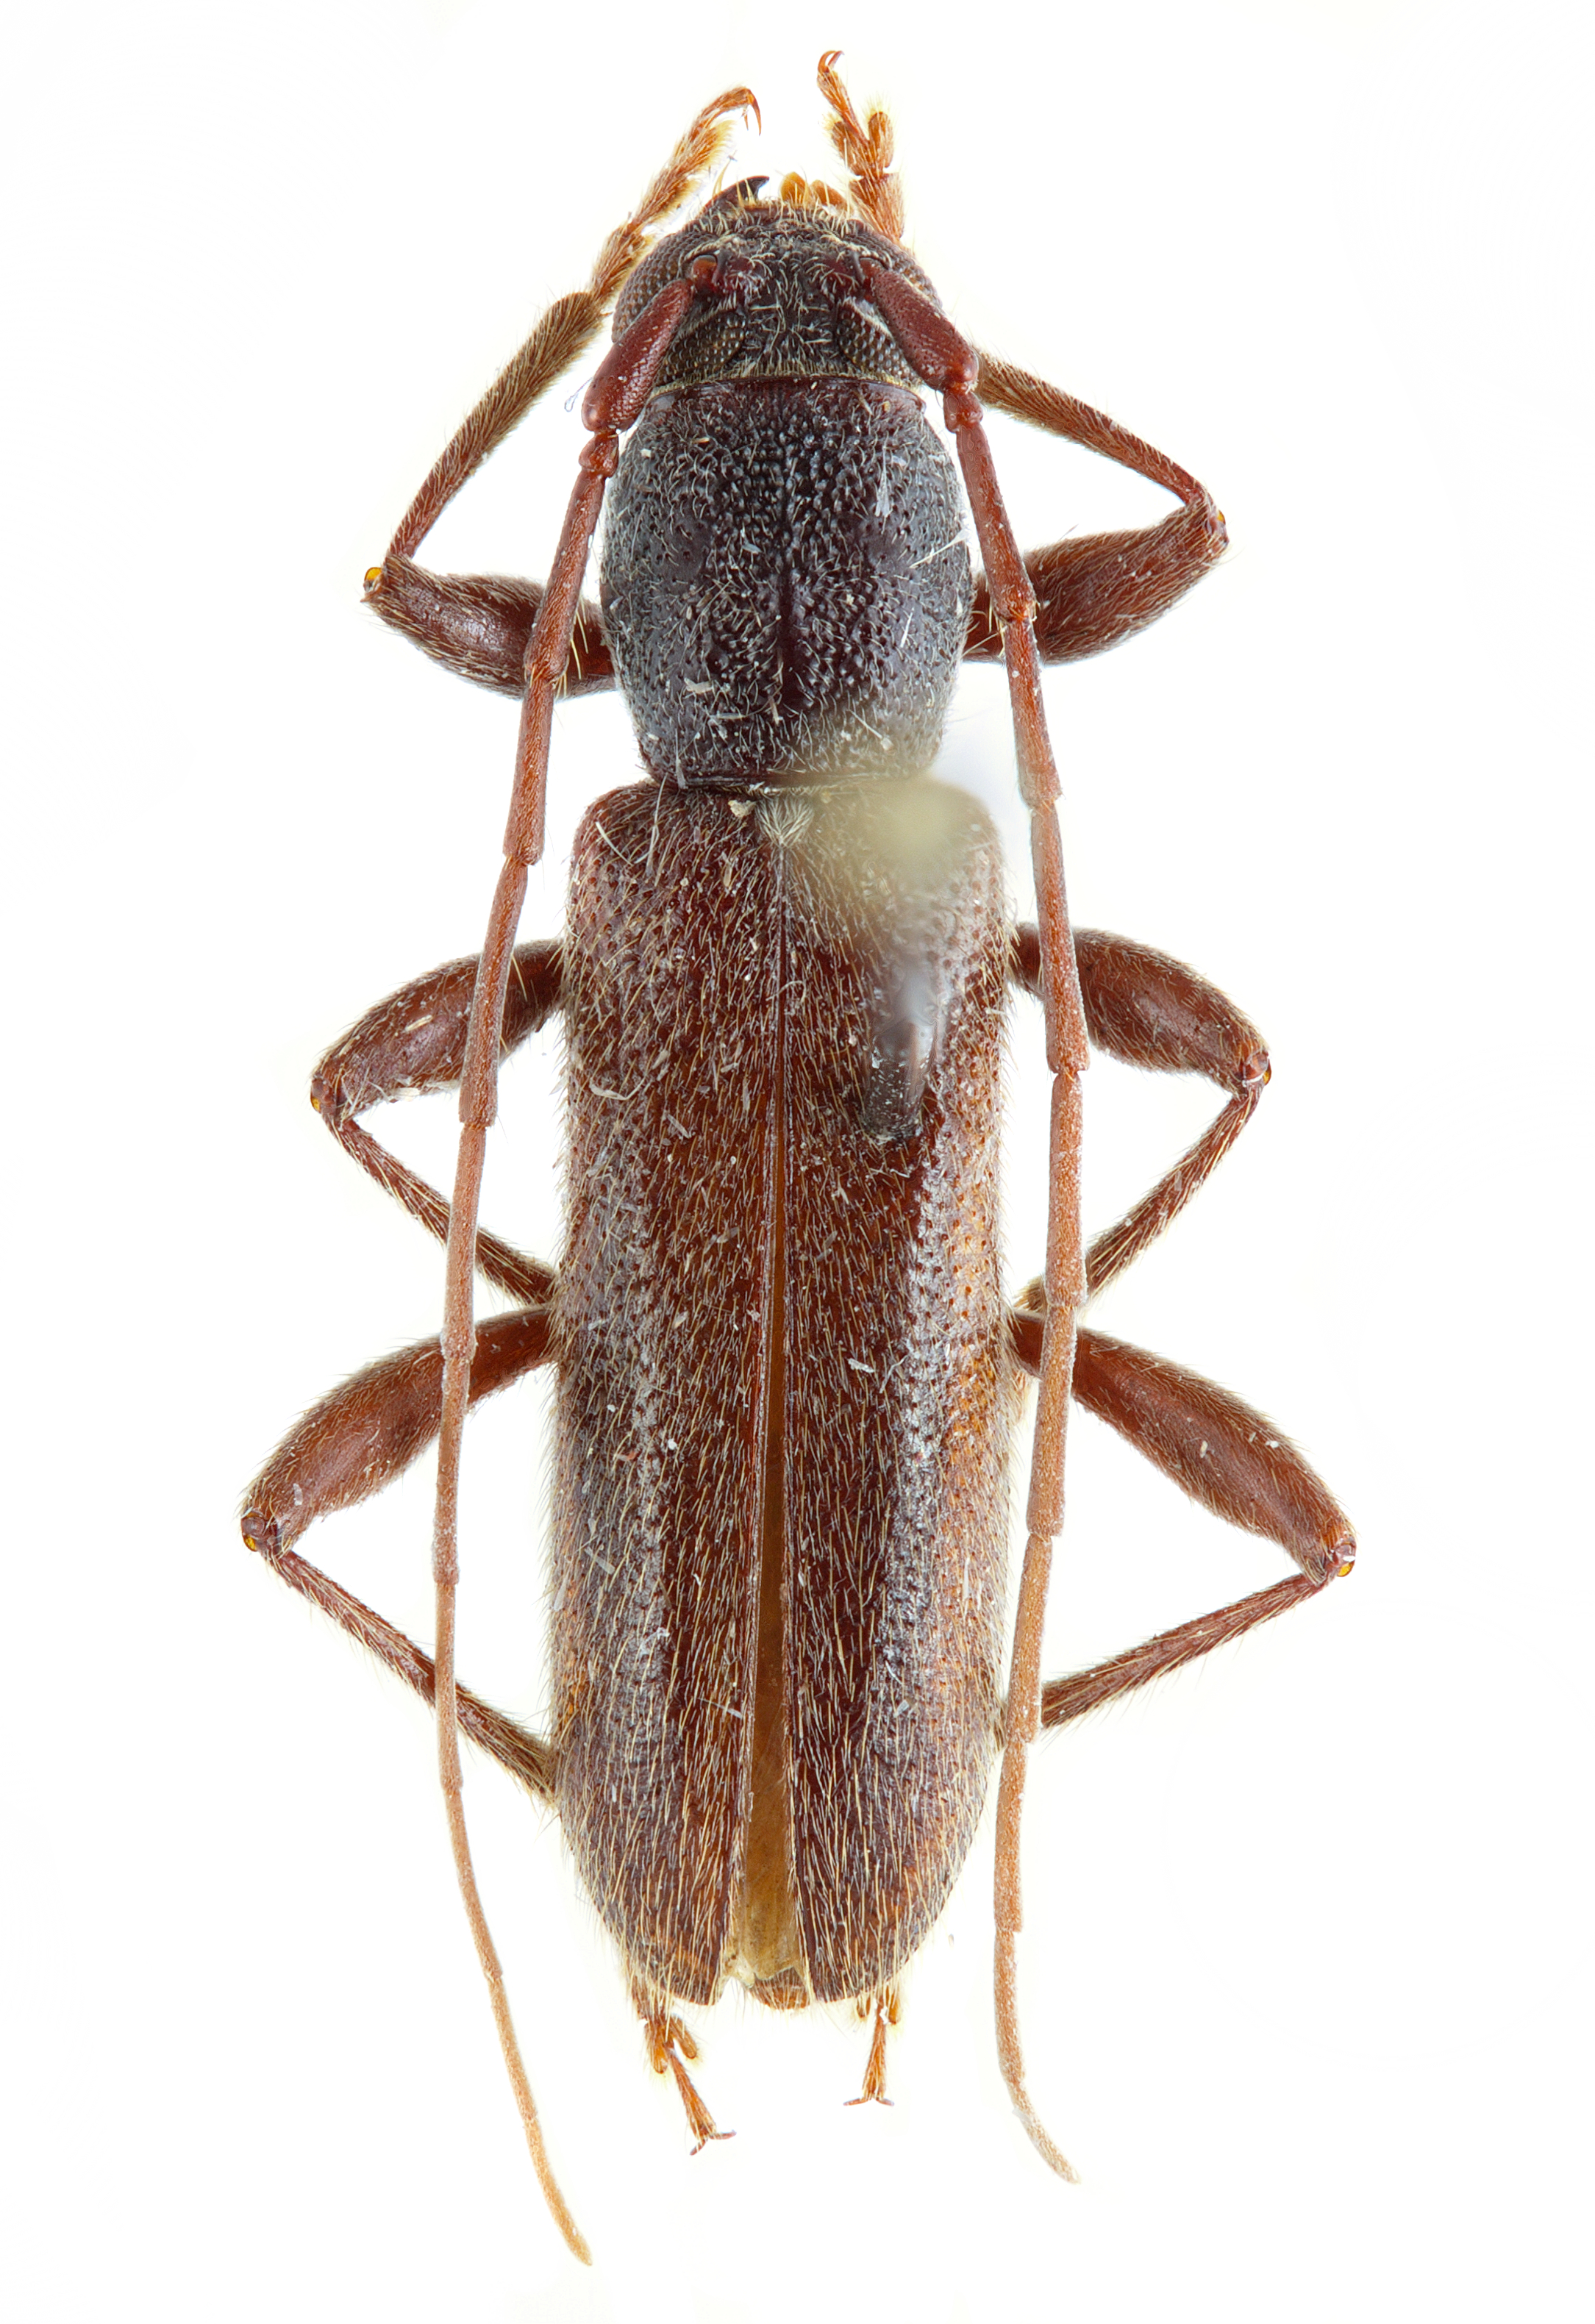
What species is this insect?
Xeranoplium peninsulare
